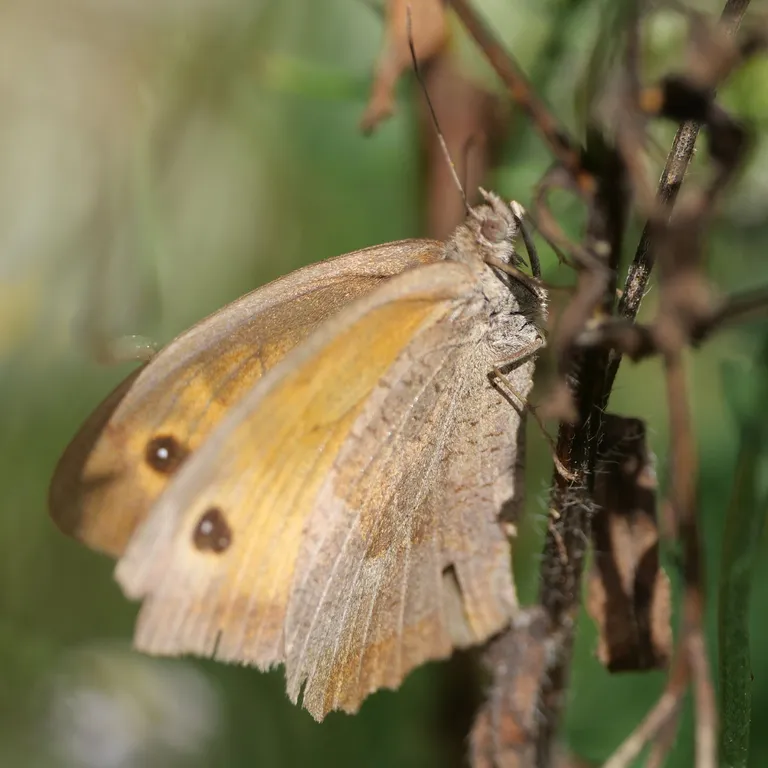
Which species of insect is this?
Maniola jurtina
